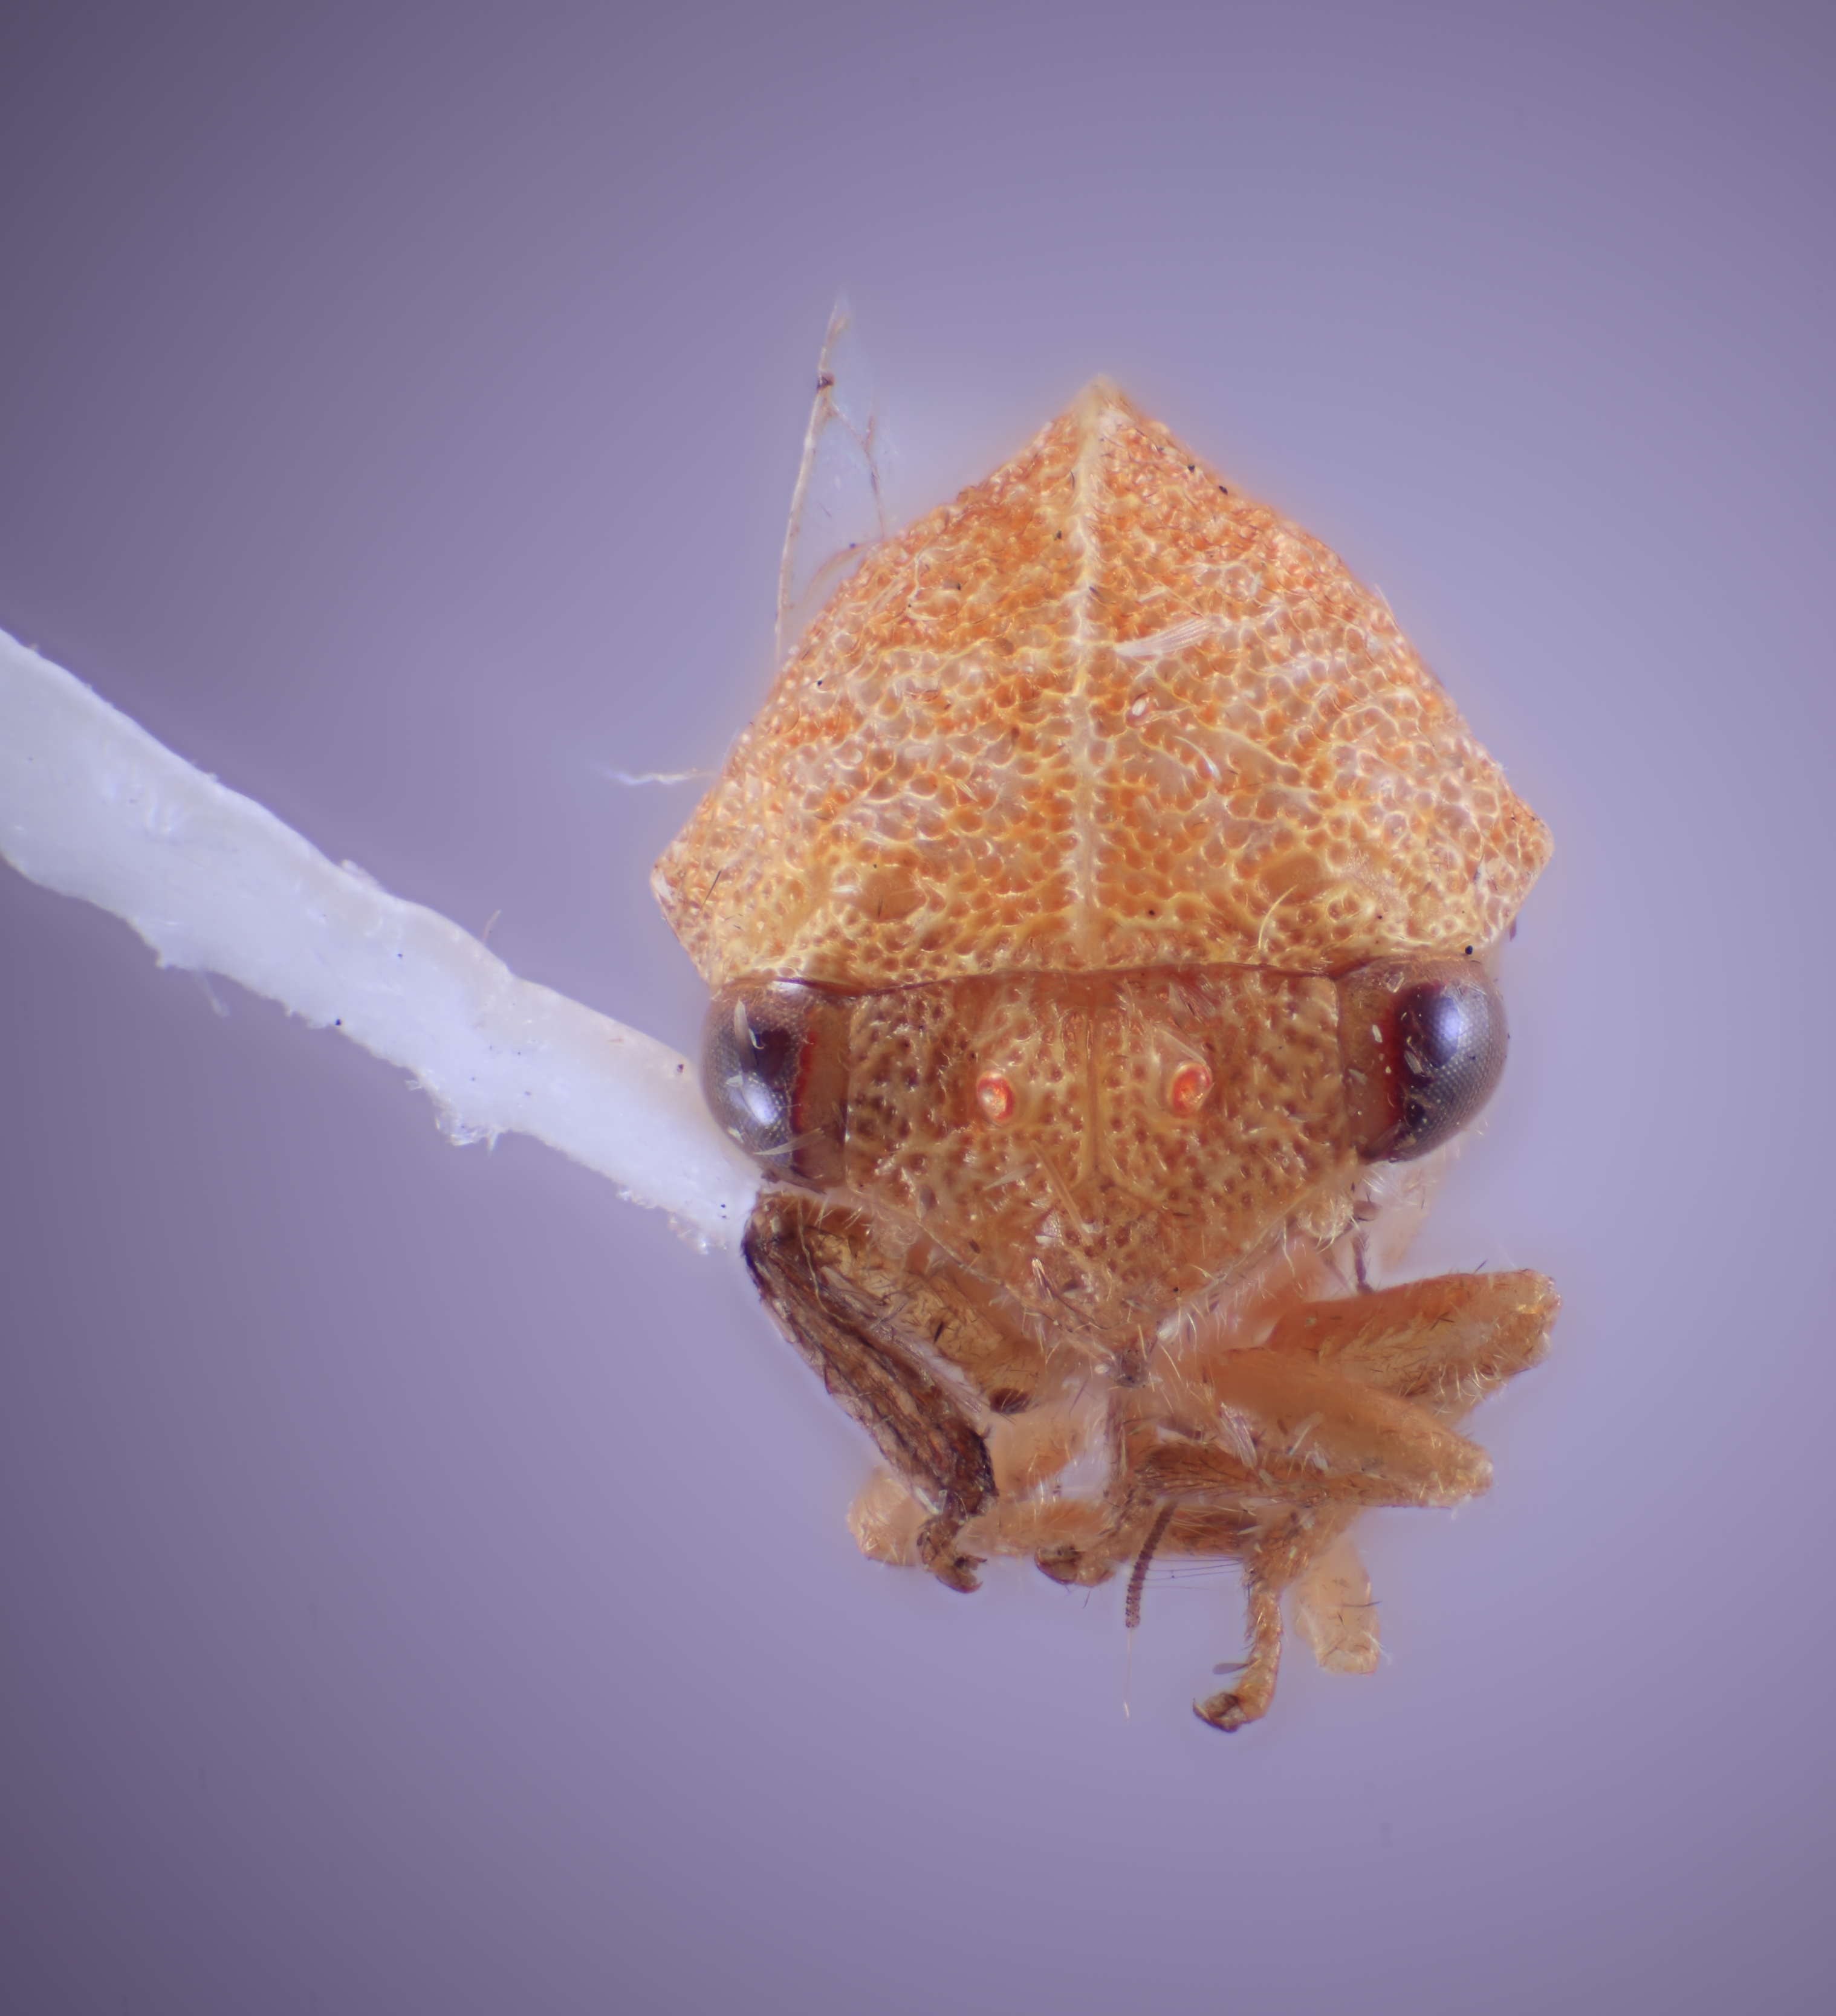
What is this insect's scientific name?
Amastris affinis
